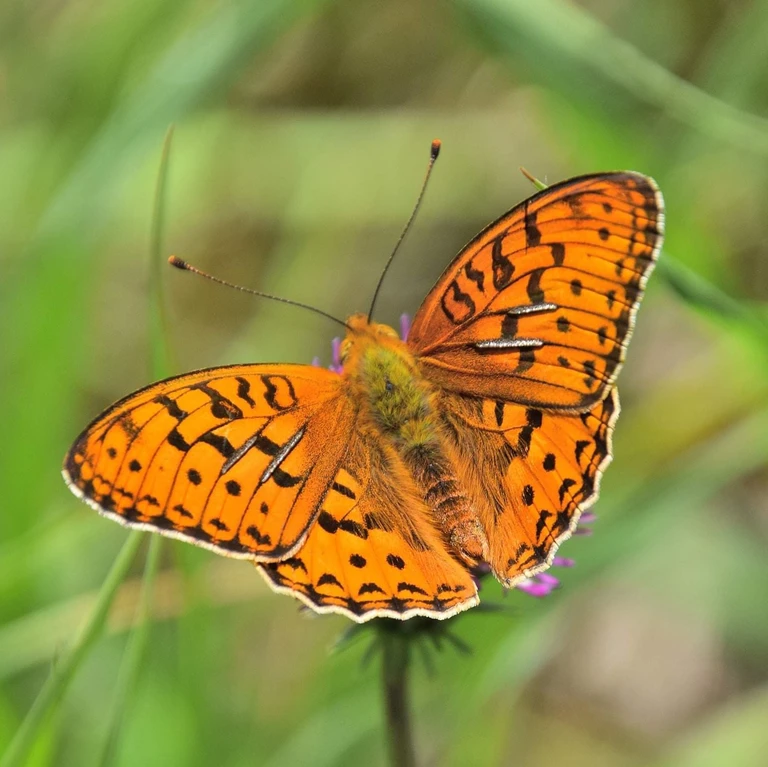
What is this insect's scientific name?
Fabriciana adippe
